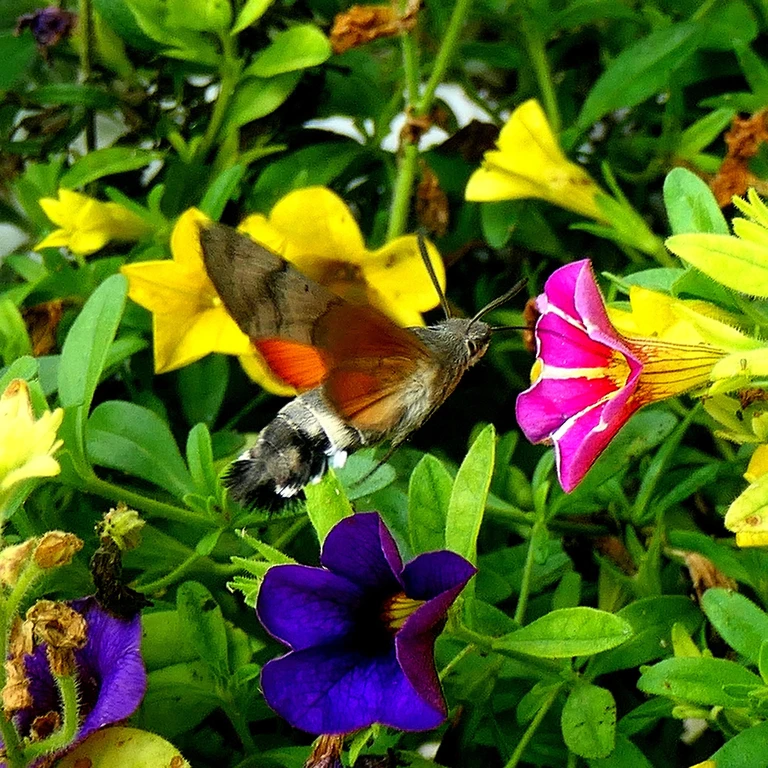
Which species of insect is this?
Macroglossum stellatarum
